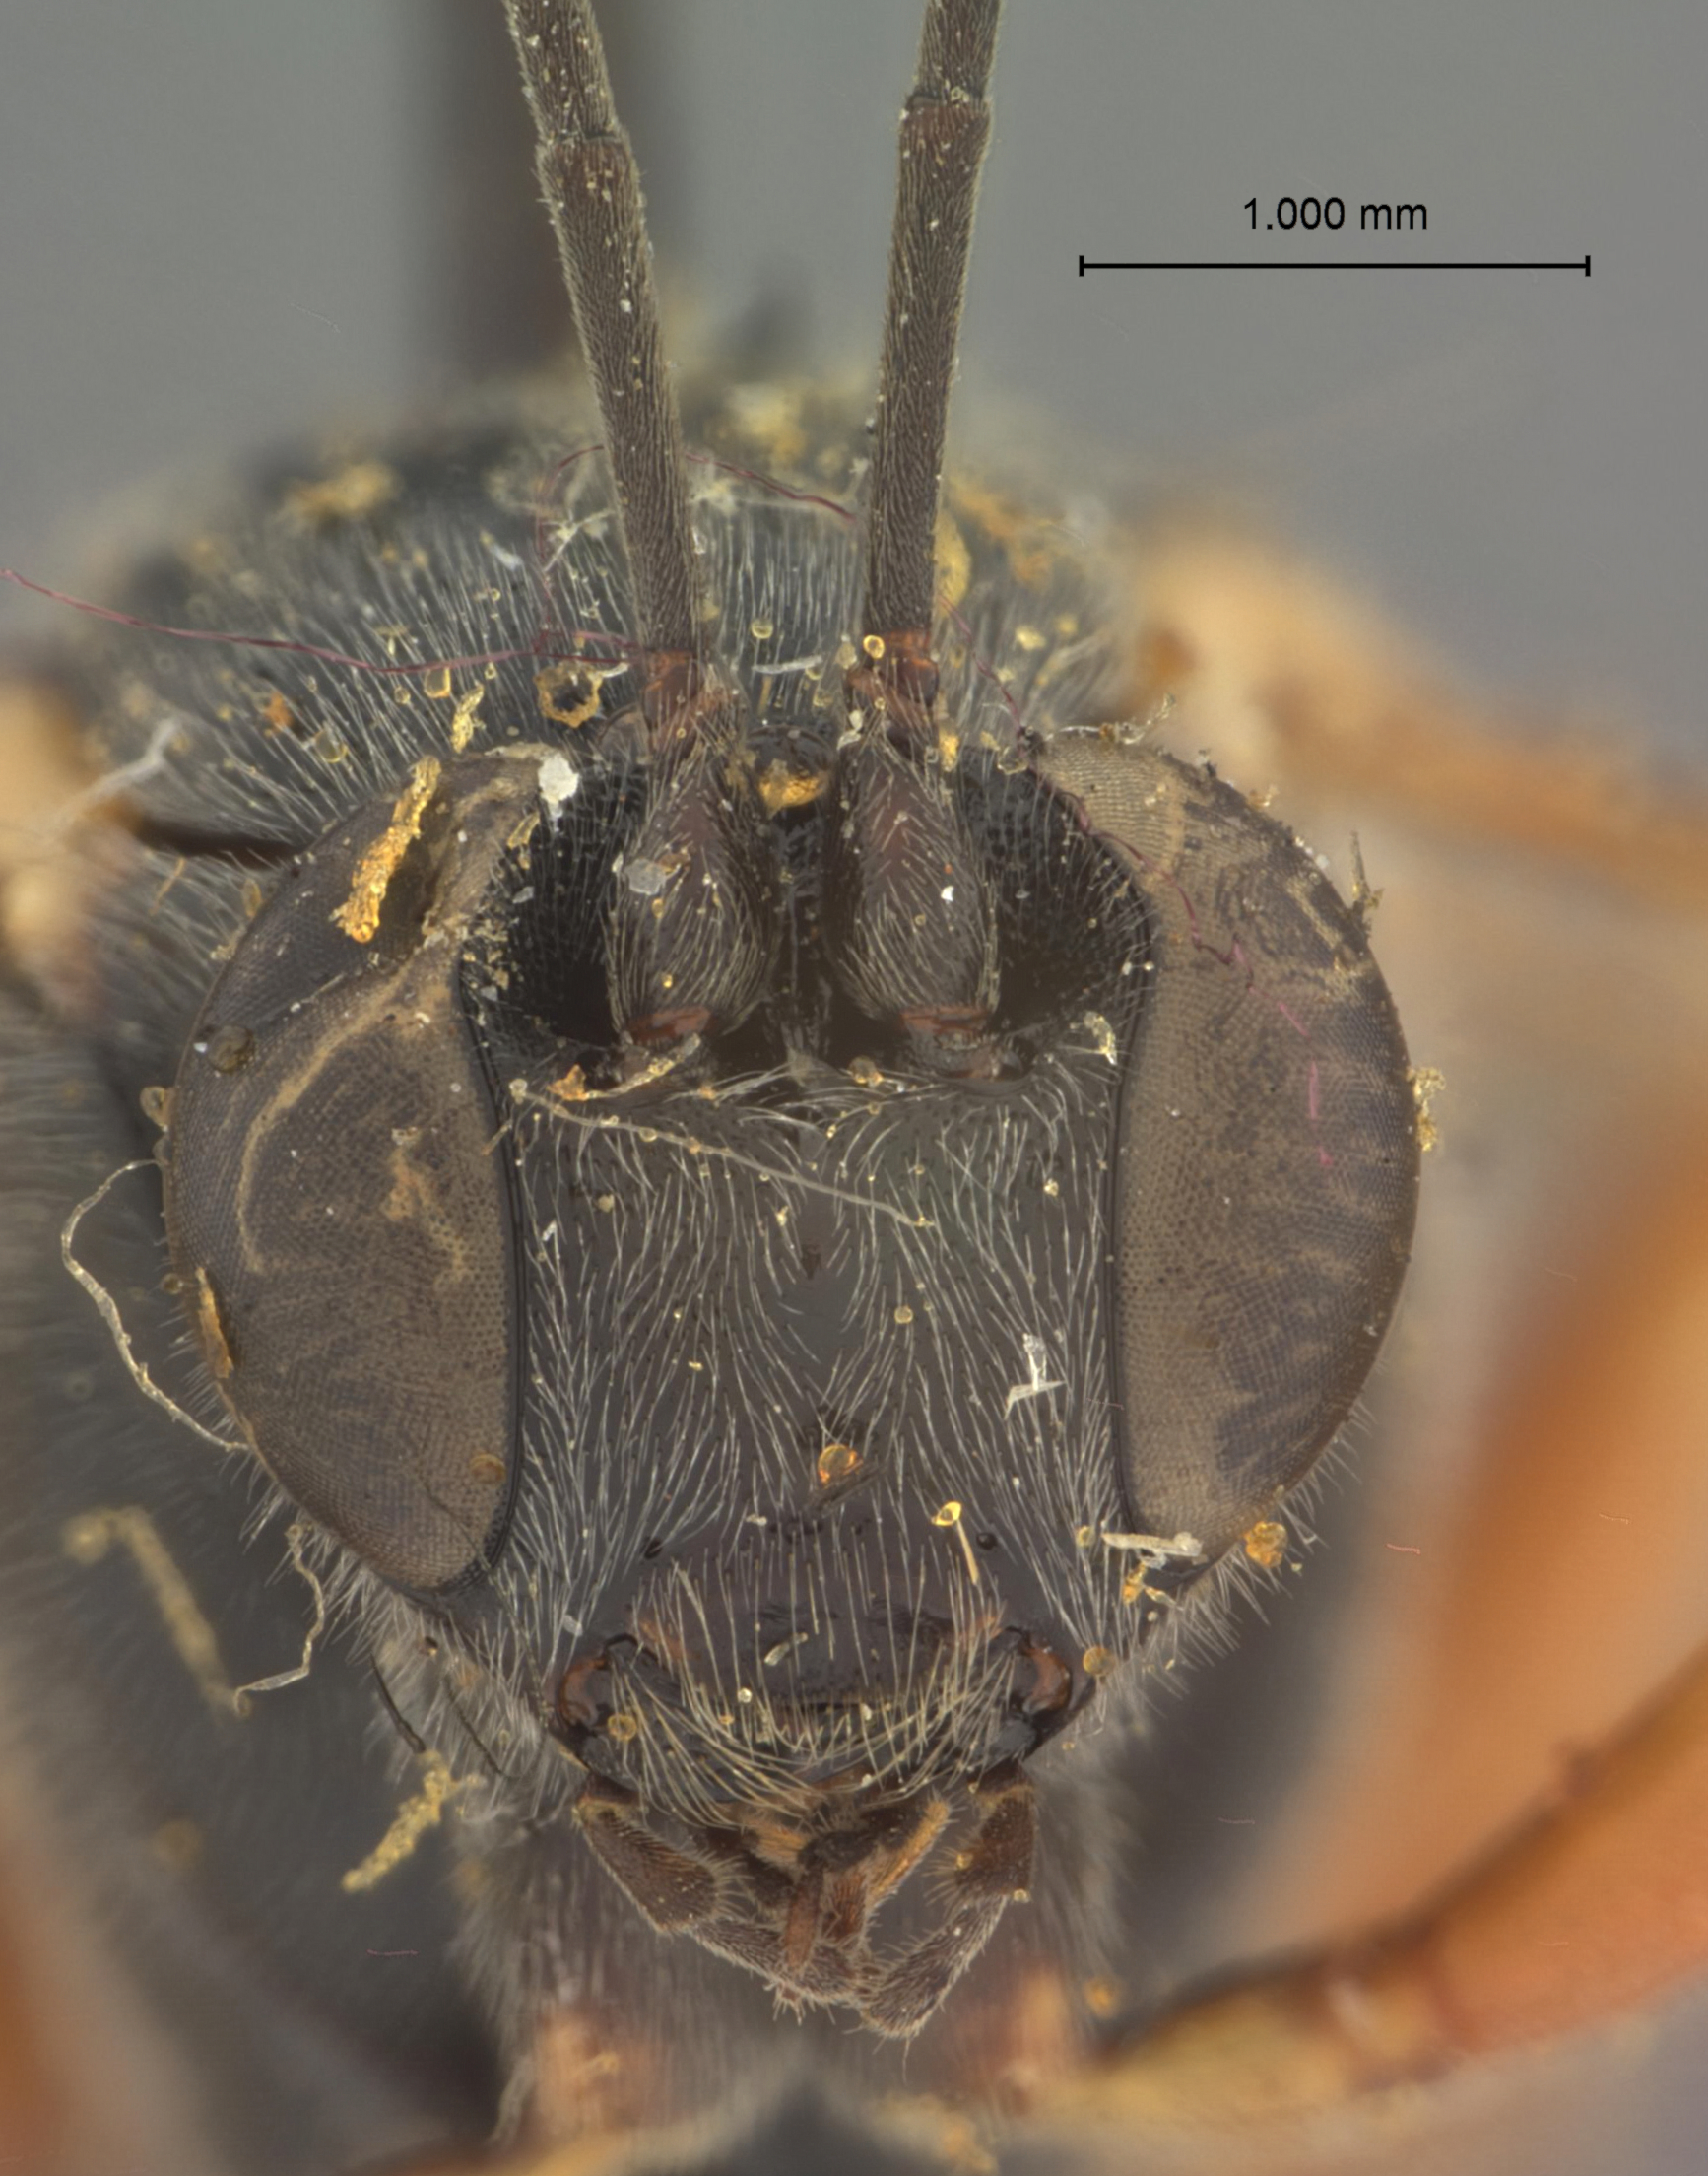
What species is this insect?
Pimpla disparis
